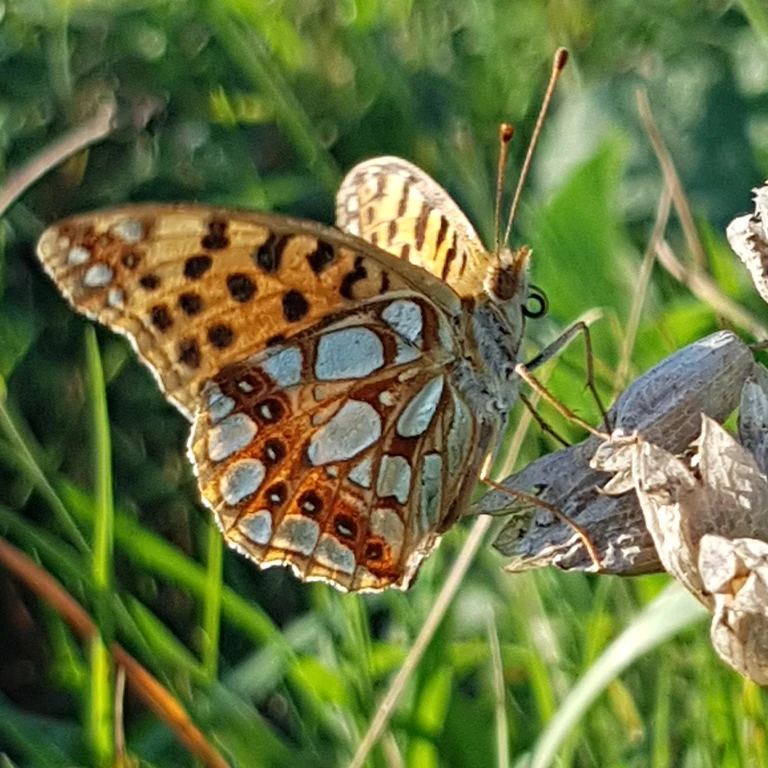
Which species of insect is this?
Issoria lathonia
